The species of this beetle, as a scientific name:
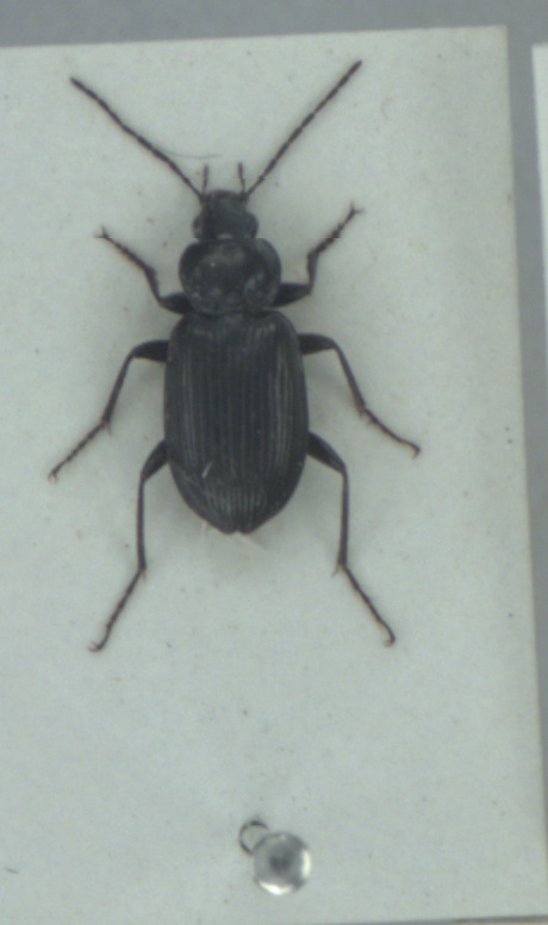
Agonum versutum
